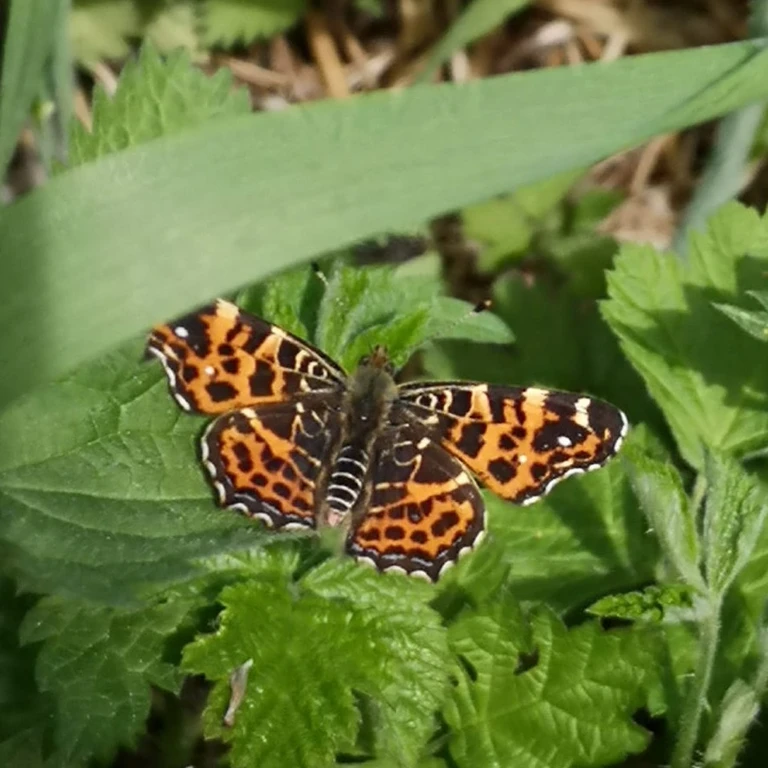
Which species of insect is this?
Araschnia levana
